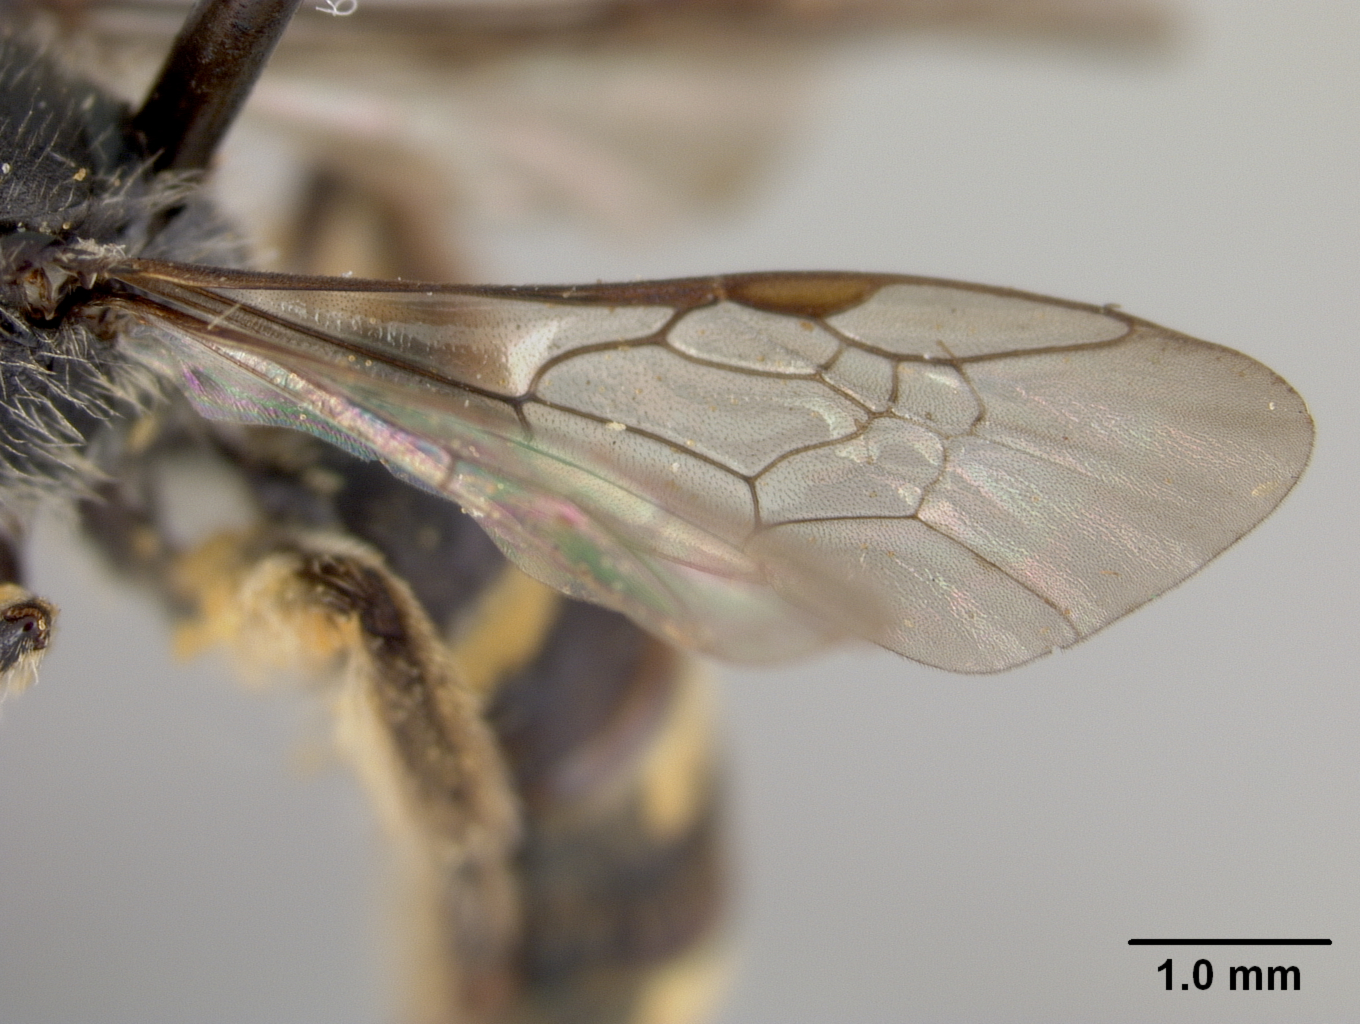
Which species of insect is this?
Lasioglossum uyacicola (also Halictus uyacicola)
